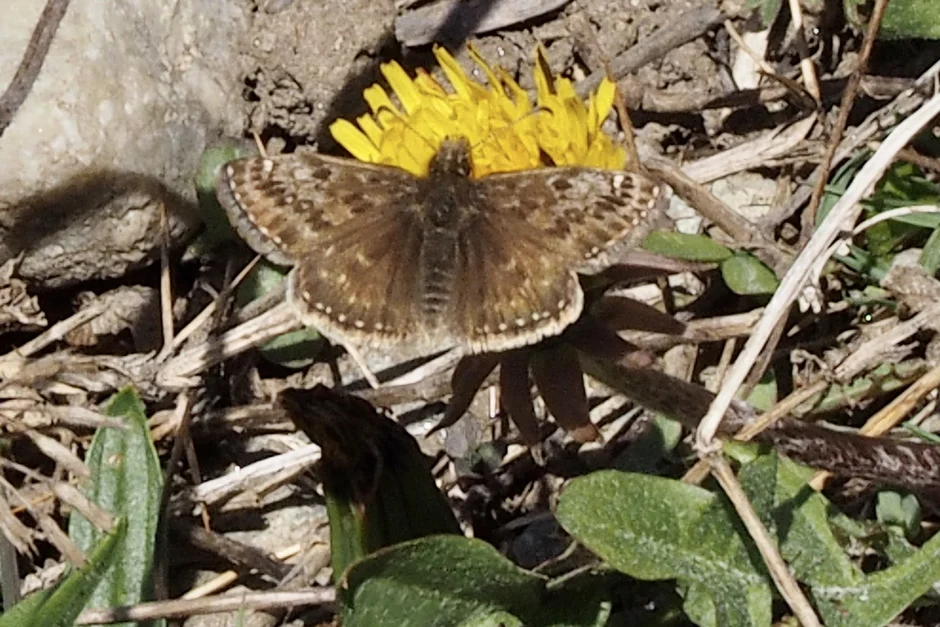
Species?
Erynnis tages
